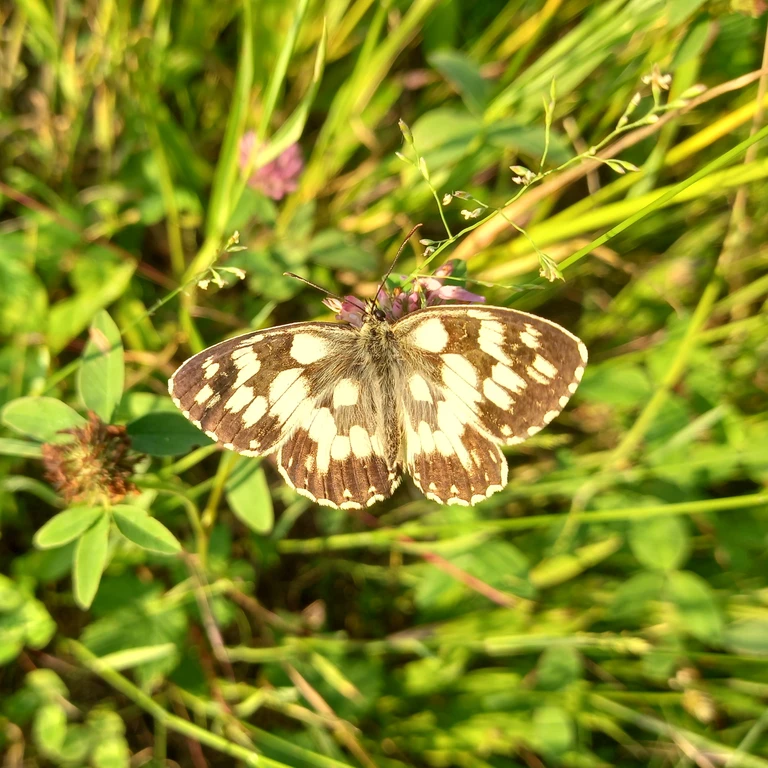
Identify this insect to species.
Melanargia galathea
